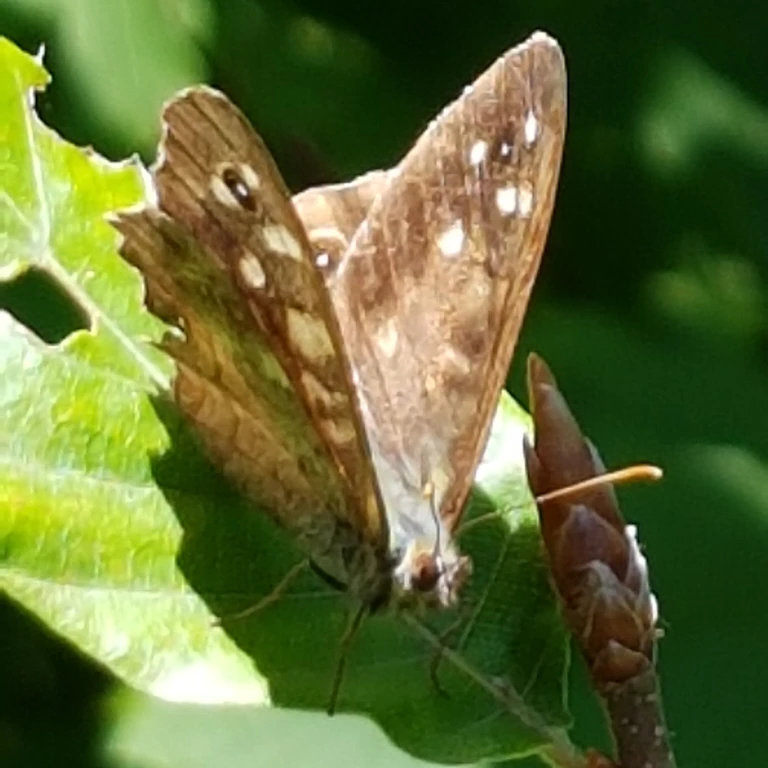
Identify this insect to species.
Pararge aegeria
